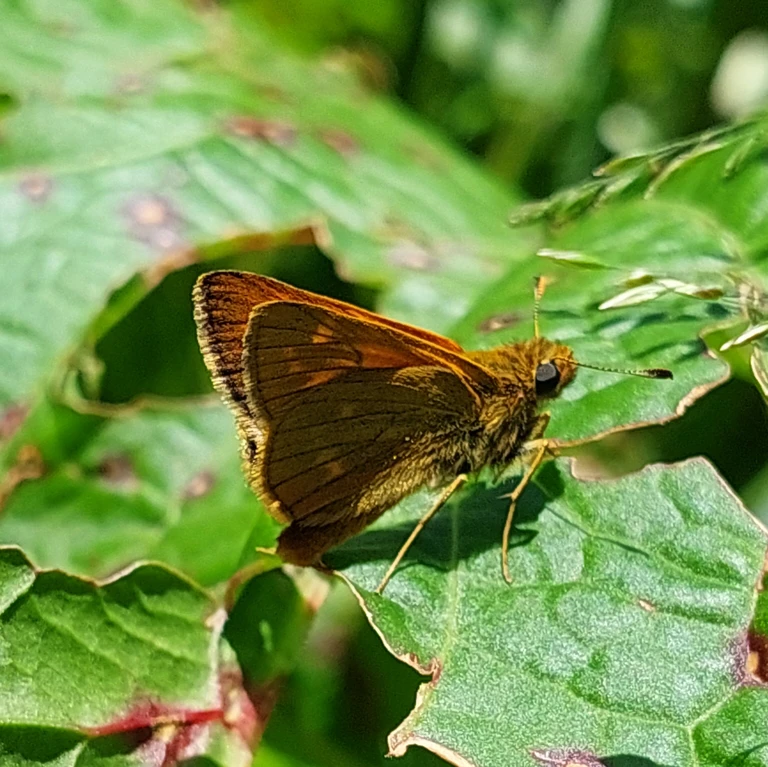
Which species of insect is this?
Ochlodes sylvanus (also Ochlodes venata)
